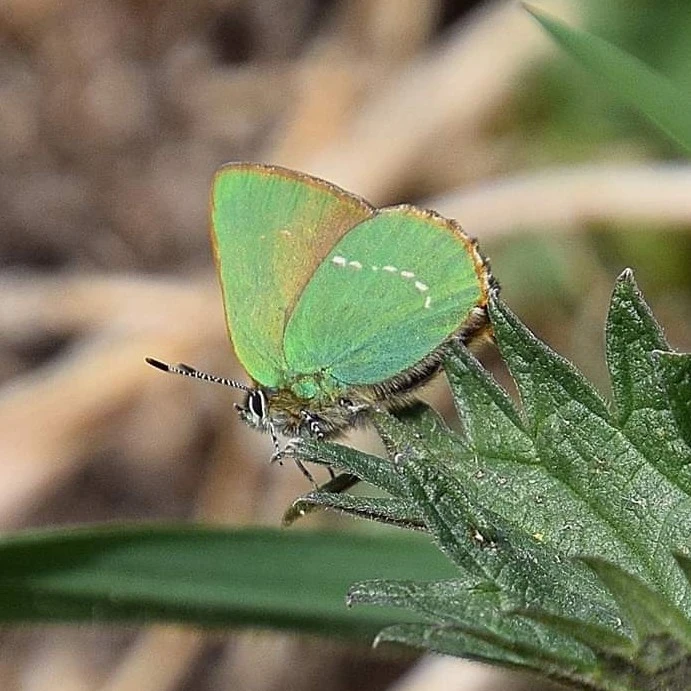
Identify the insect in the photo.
Callophrys rubi
